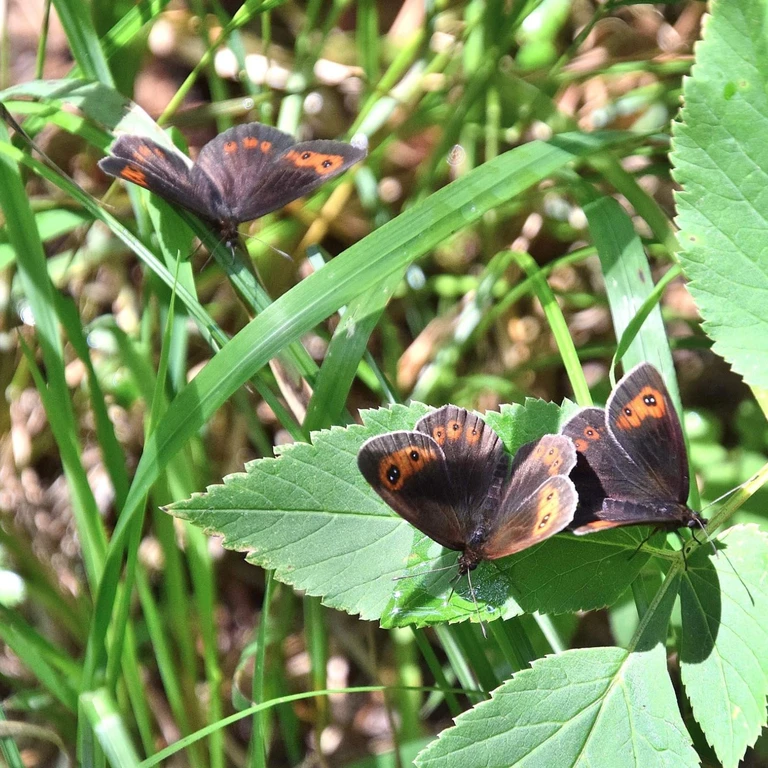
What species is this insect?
Erebia aethiops
